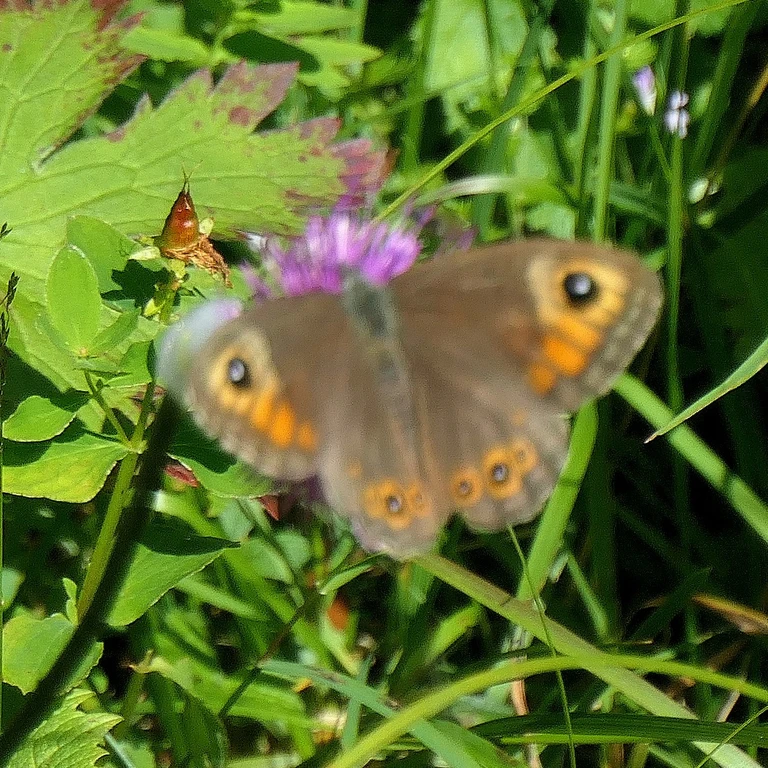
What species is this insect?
Lasiommata maera (also Pararge maera)
